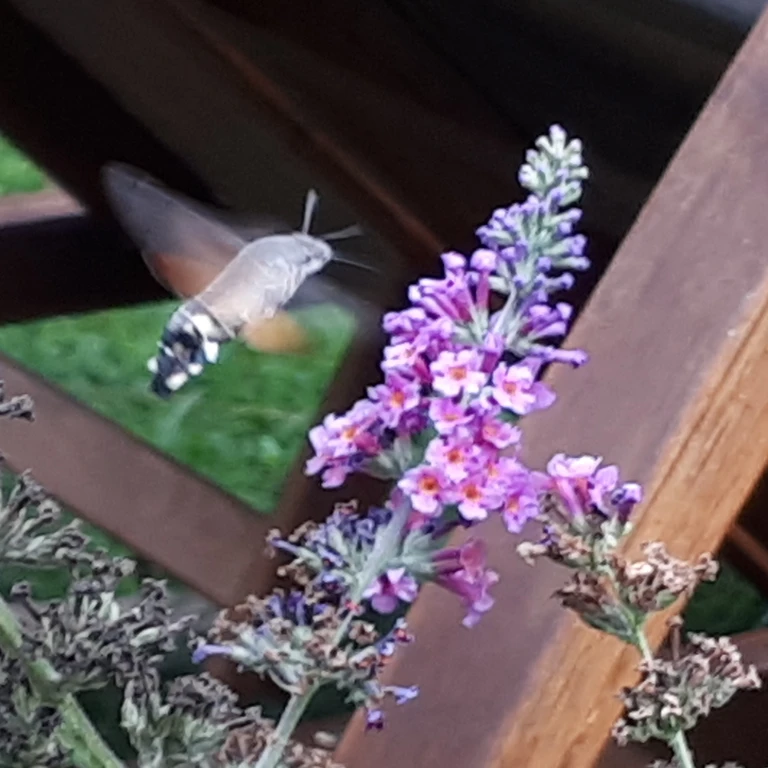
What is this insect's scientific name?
Macroglossum stellatarum
